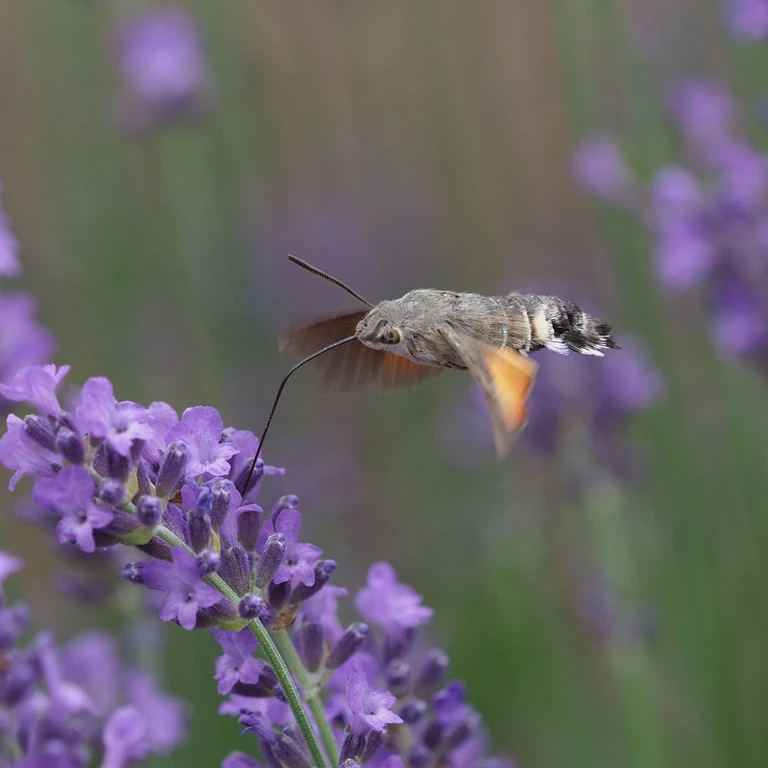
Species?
Macroglossum stellatarum
